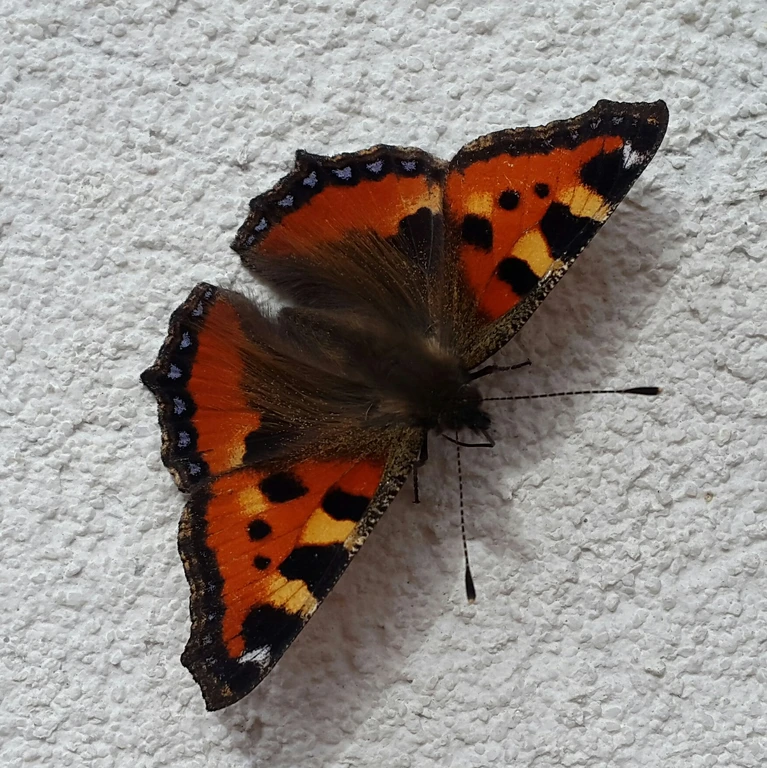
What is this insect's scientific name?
Aglais urticae
